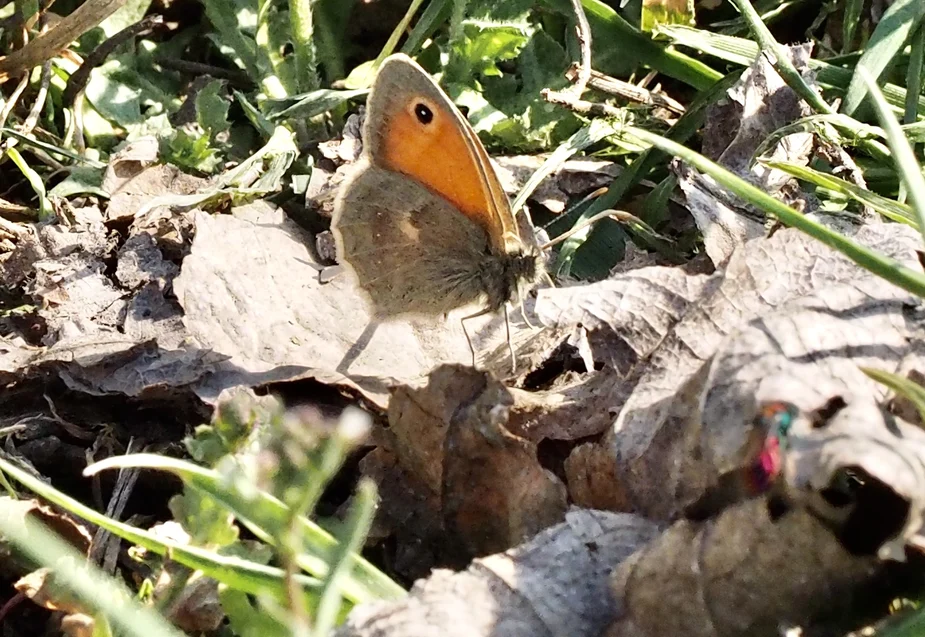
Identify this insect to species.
Coenonympha pamphilus
